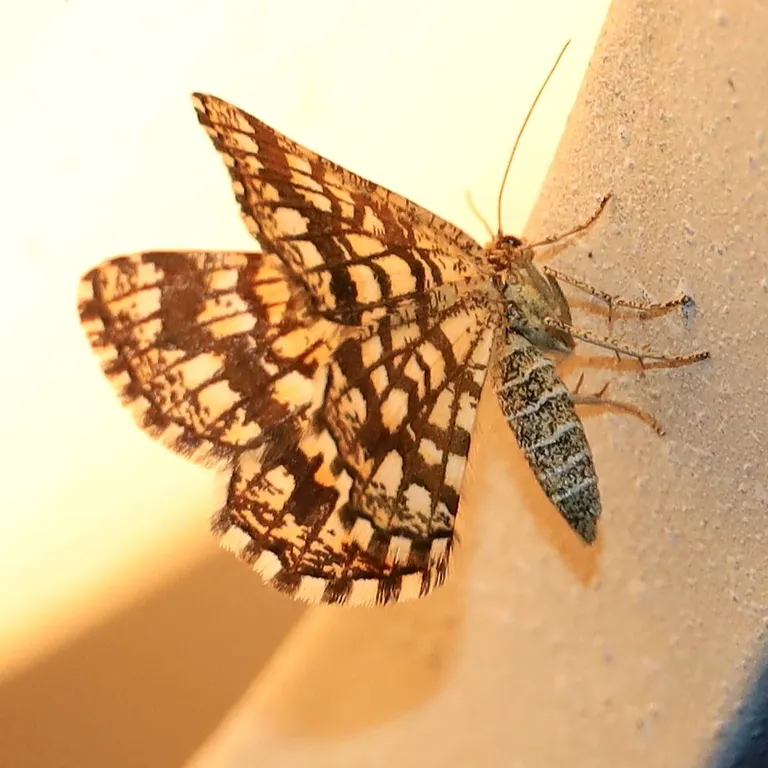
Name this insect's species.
Chiasmia clathrata
